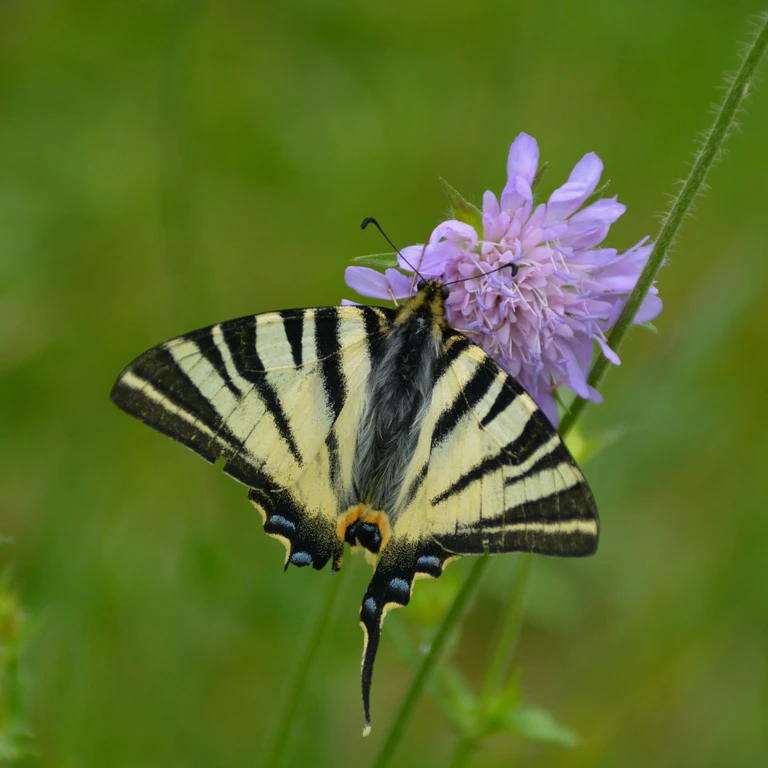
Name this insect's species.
Iphiclides podalirius
